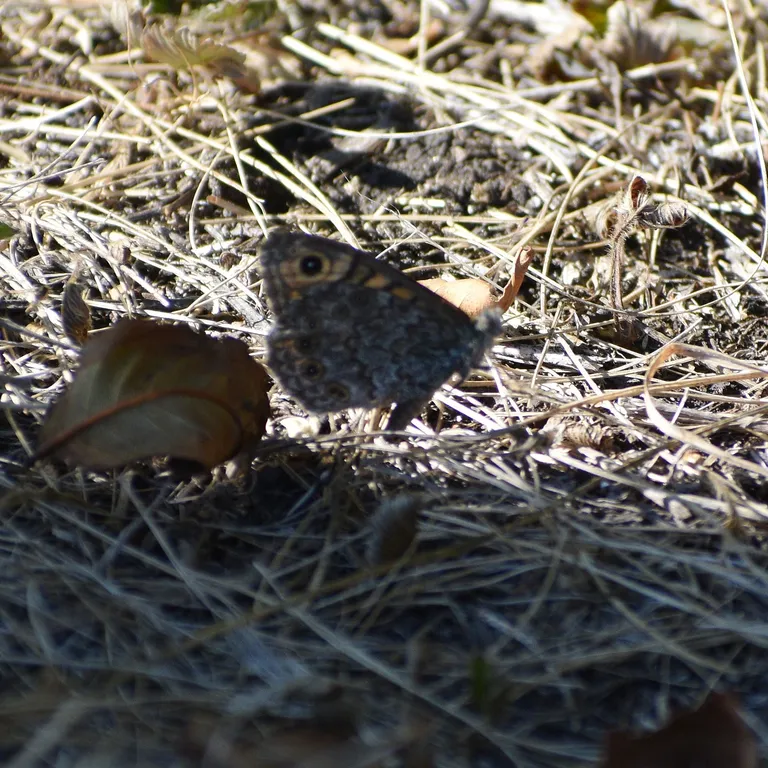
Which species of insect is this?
Lasiommata megera (also Pararge megera)
